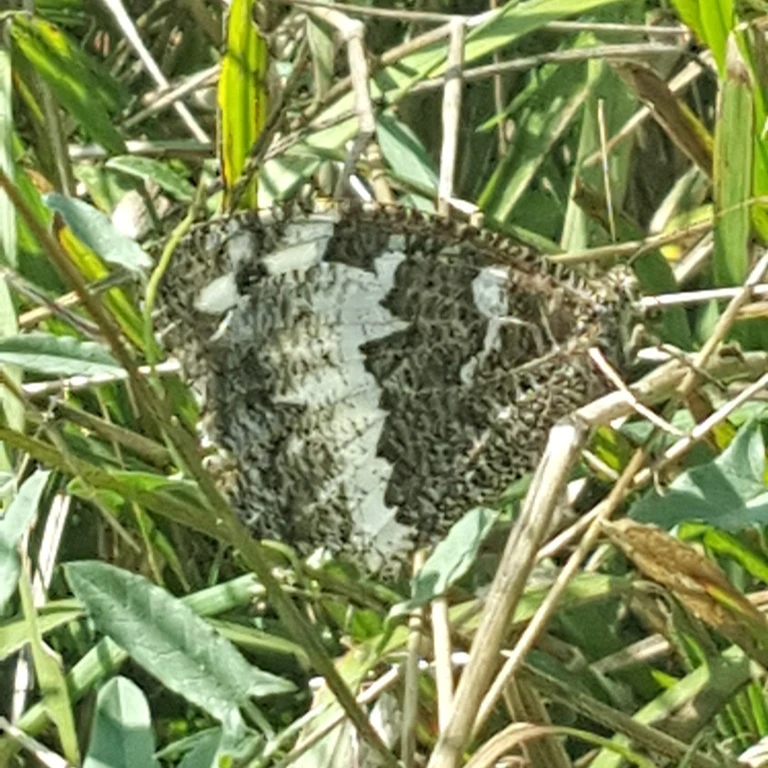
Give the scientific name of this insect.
Brintesia circe
